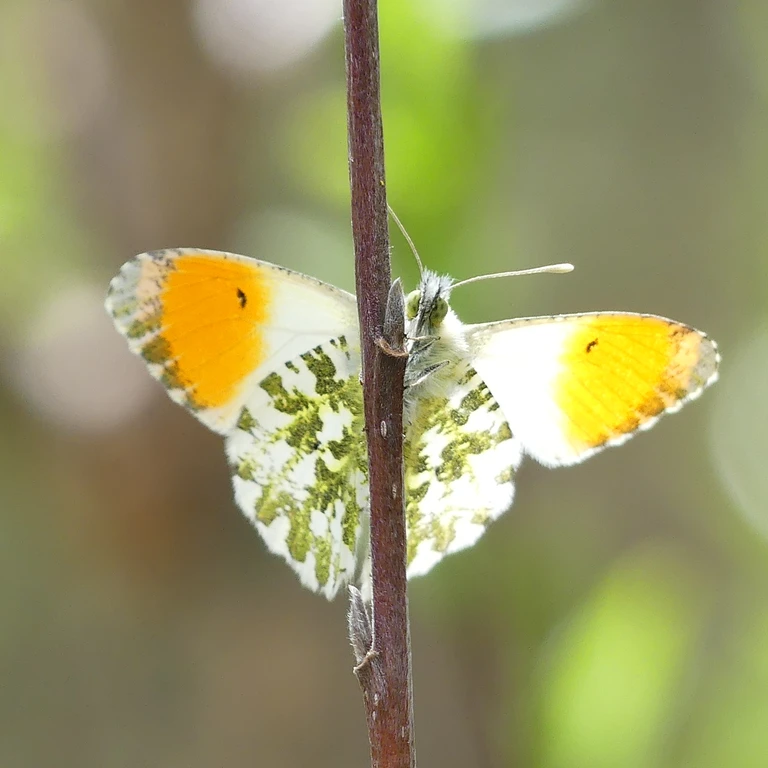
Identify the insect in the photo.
Anthocharis cardamines
